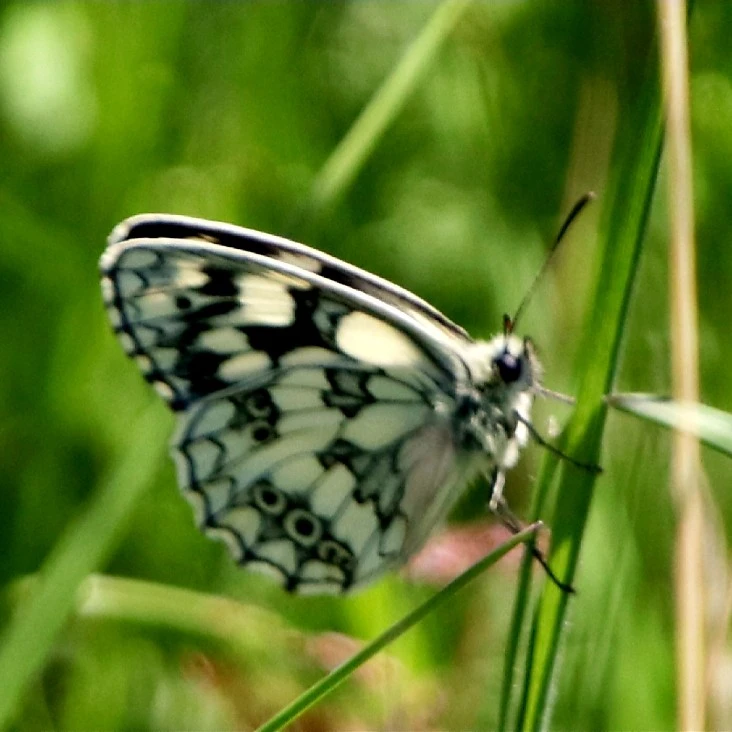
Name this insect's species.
Melanargia galathea
